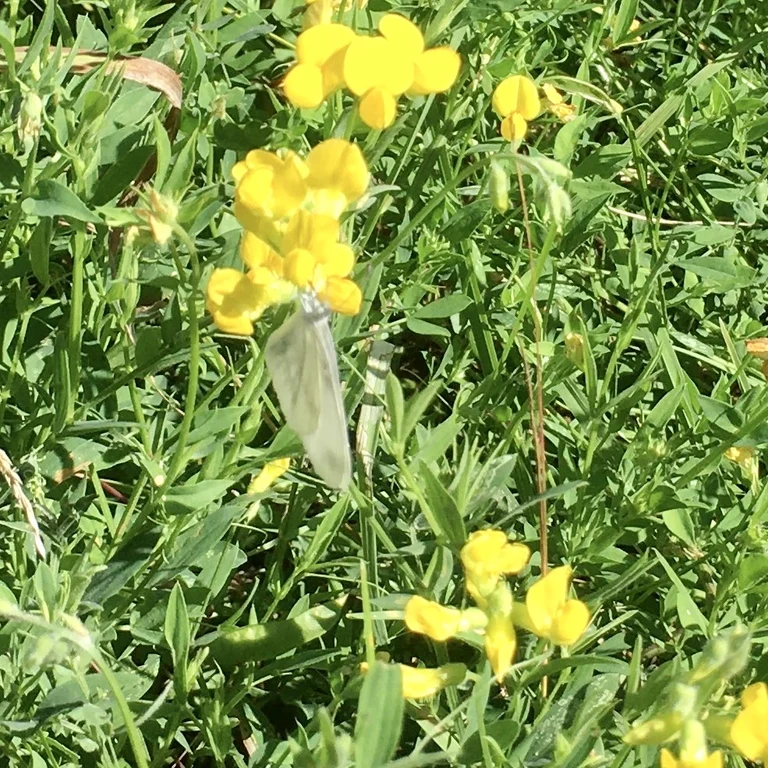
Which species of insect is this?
Leptidea sinapis/juvernica
